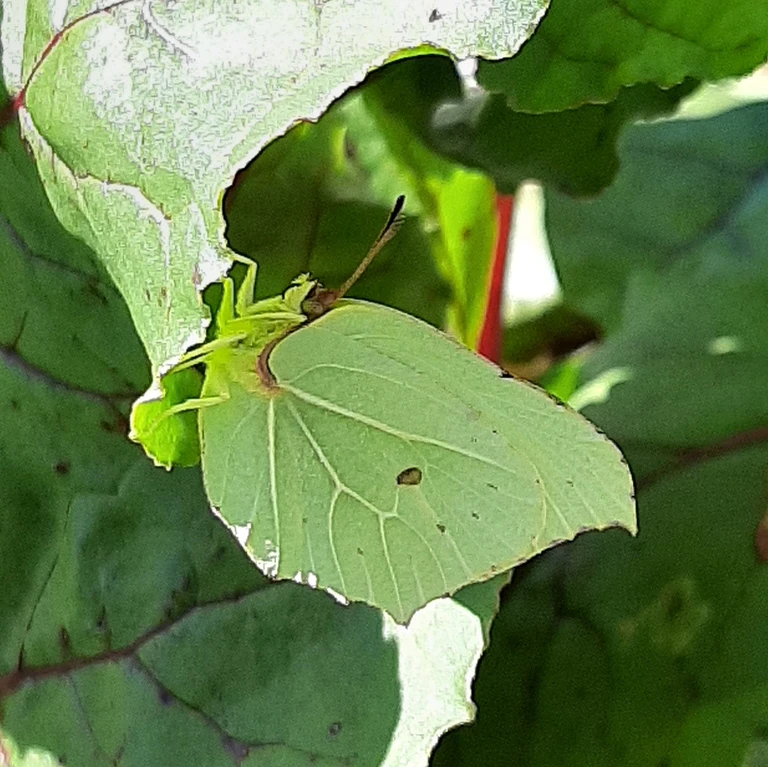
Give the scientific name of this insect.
Gonepteryx rhamni
